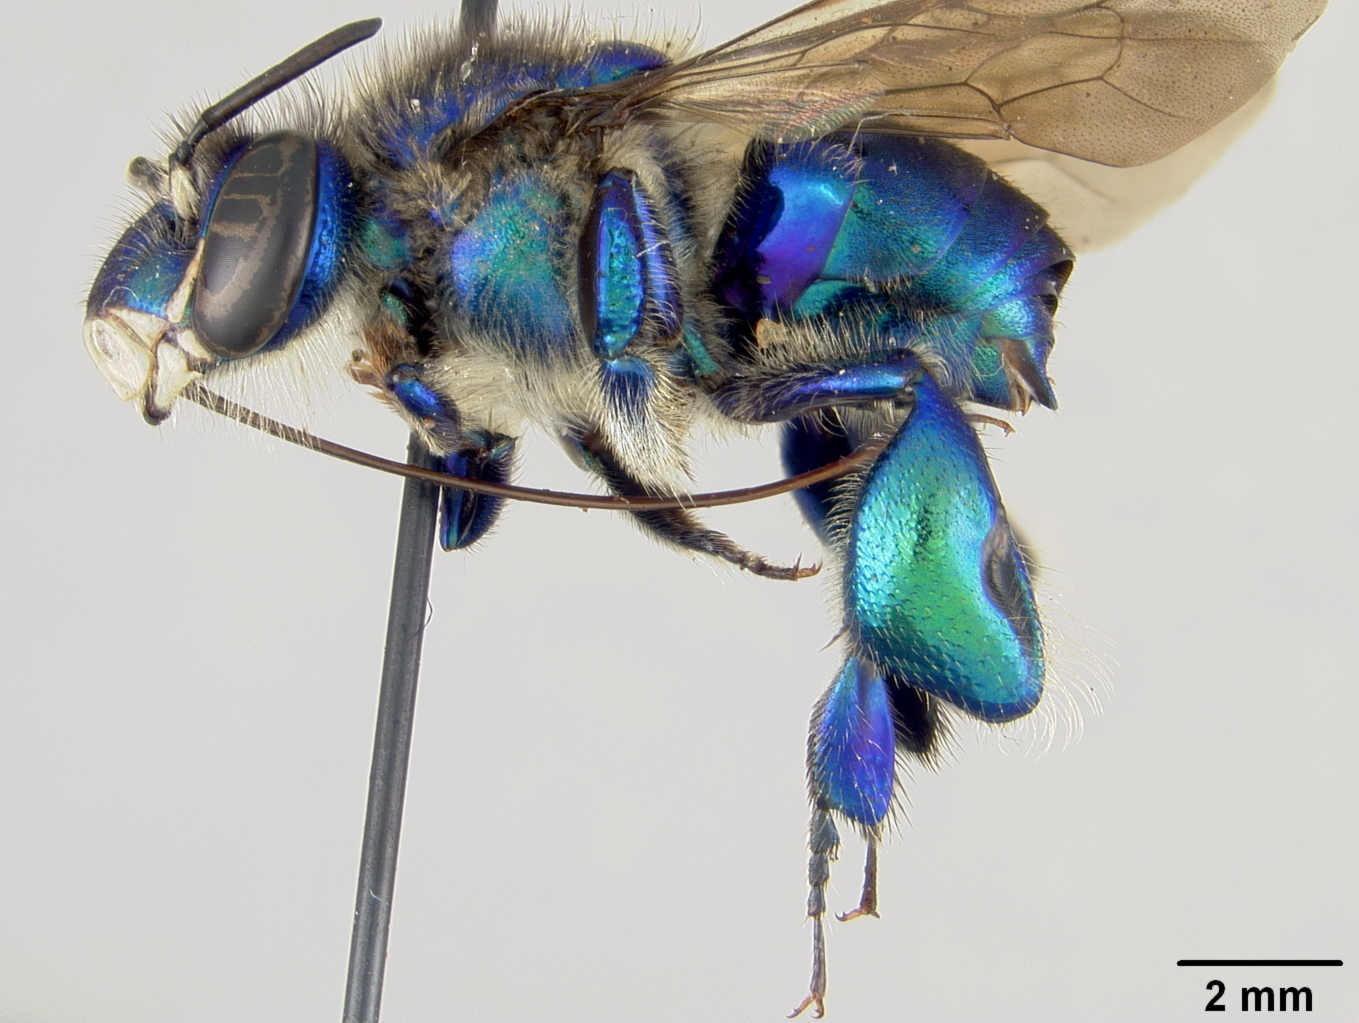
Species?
Euglossa hyacinthina
